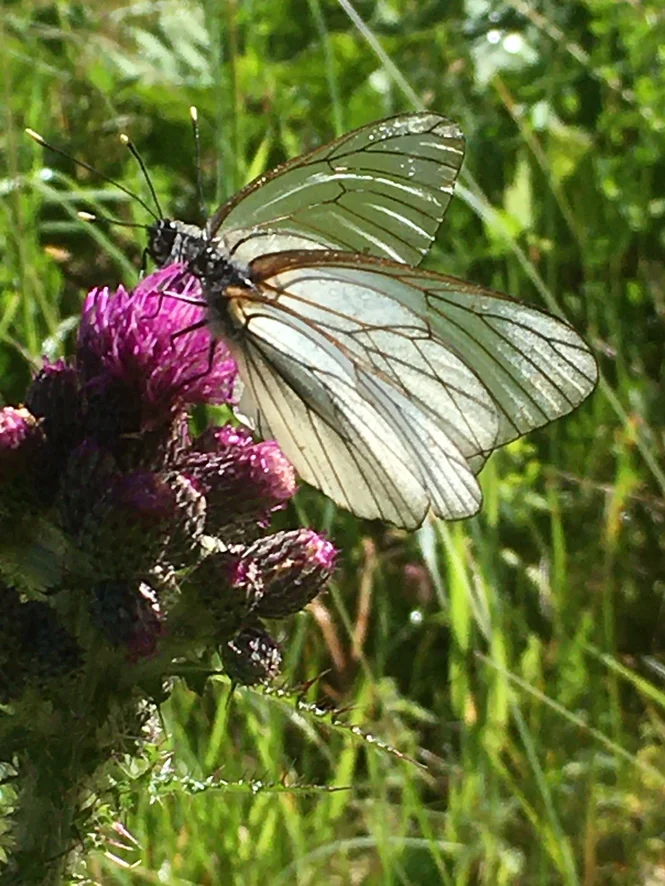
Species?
Aporia crataegi
